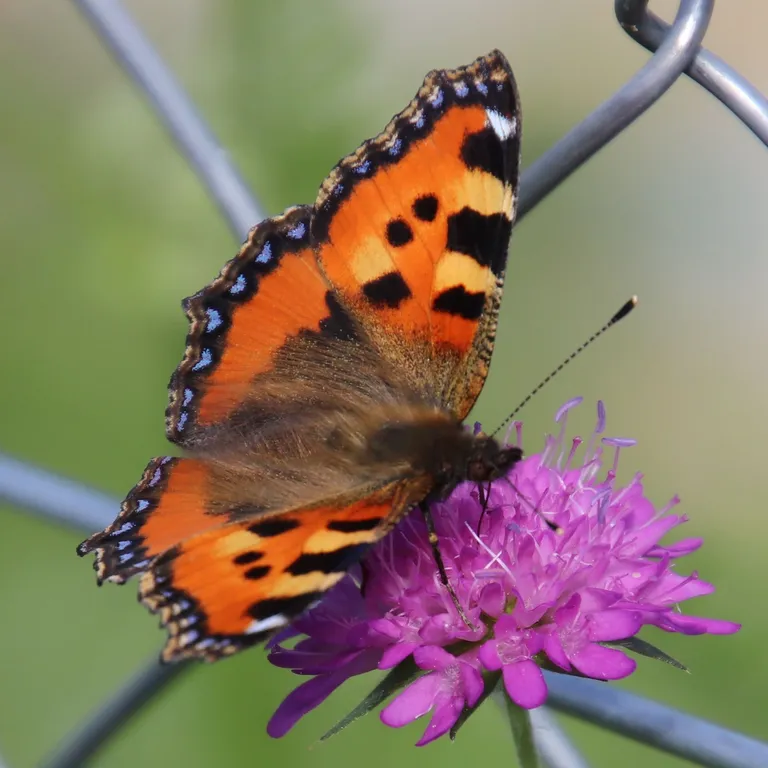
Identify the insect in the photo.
Aglais urticae
